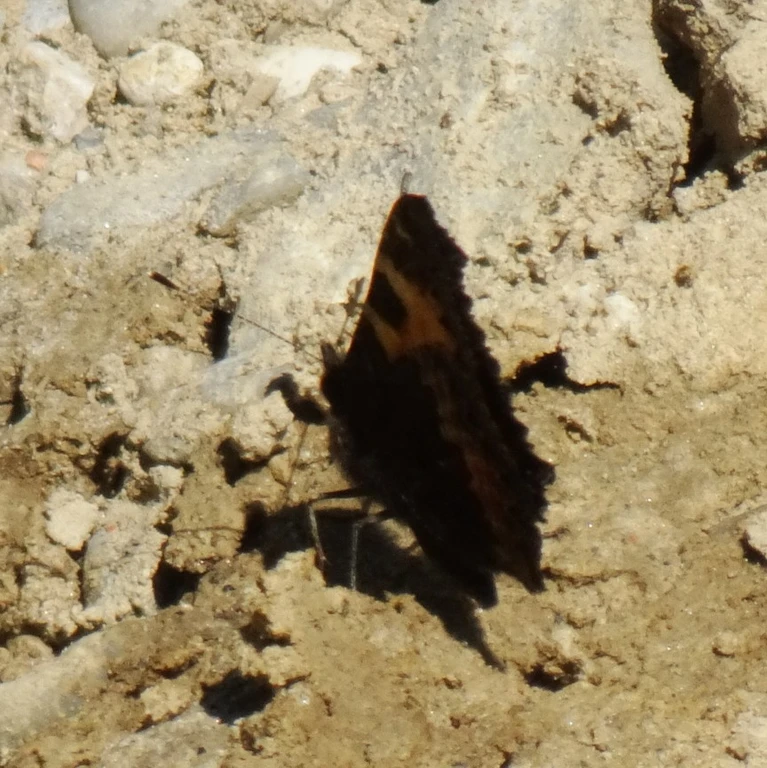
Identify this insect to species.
Aglais urticae
